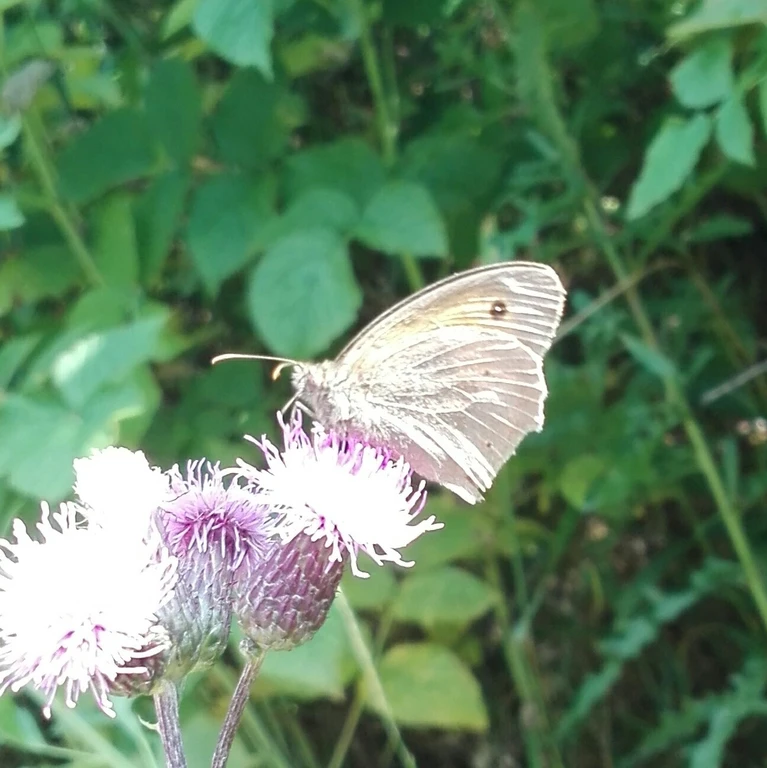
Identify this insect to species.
Maniola jurtina
